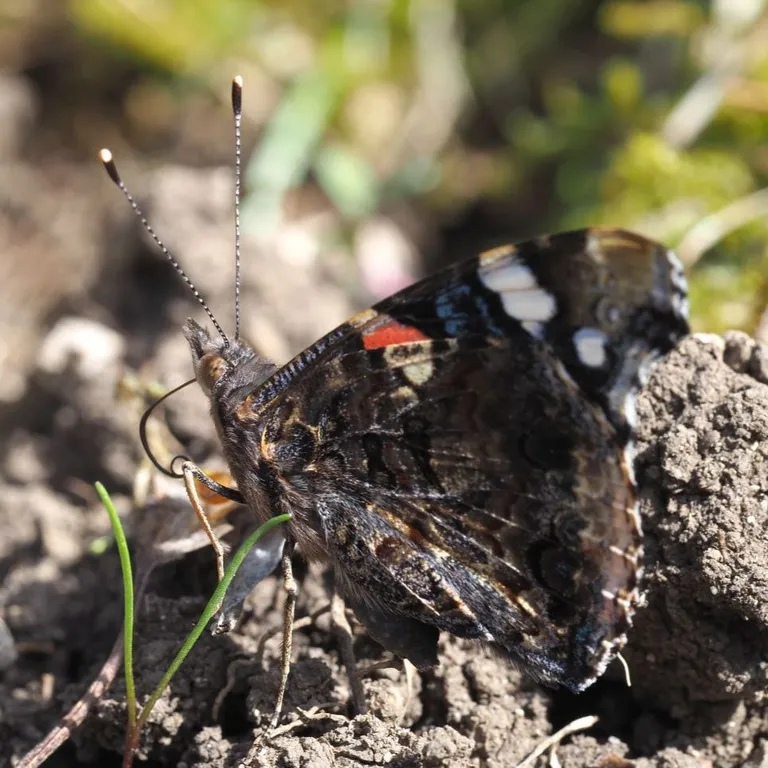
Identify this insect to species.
Vanessa atalanta
